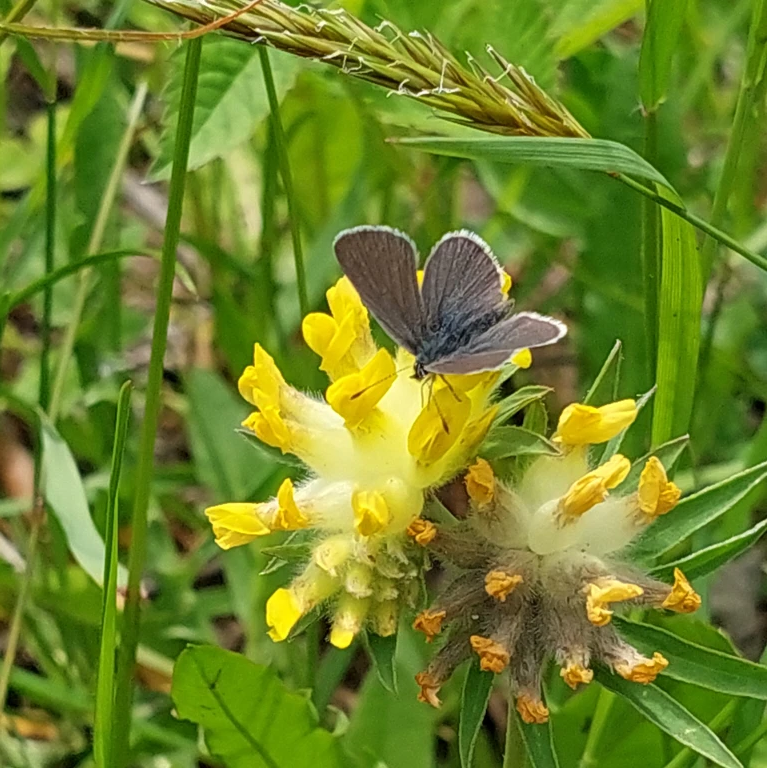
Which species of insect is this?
Cupido minimus
